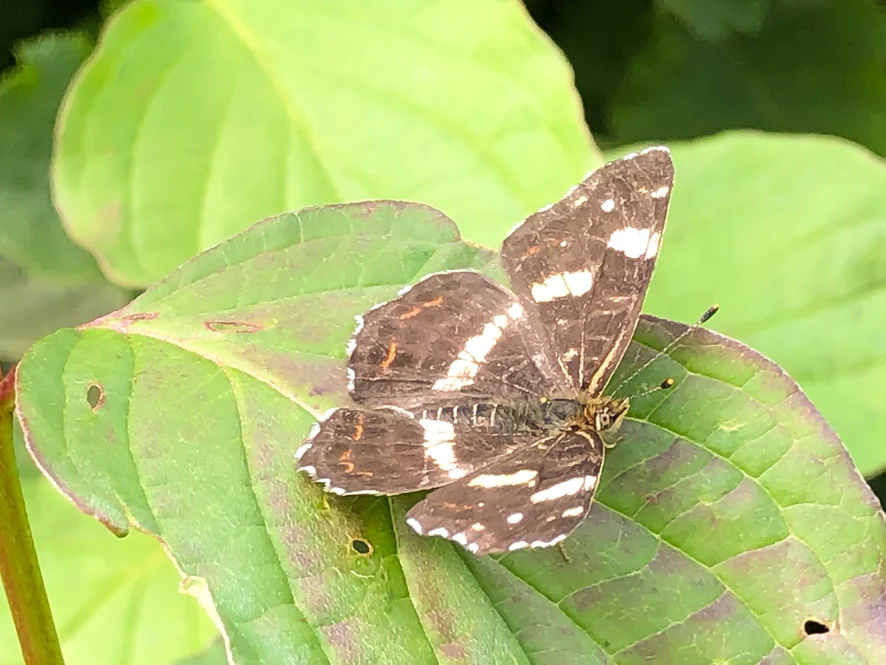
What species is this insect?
Araschnia levana
